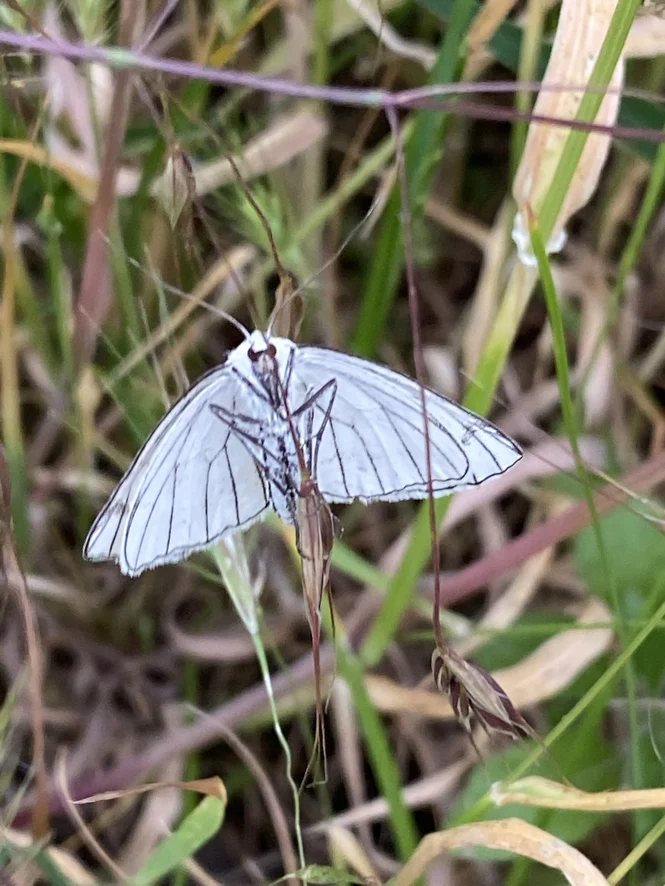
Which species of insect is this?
Siona lineata
